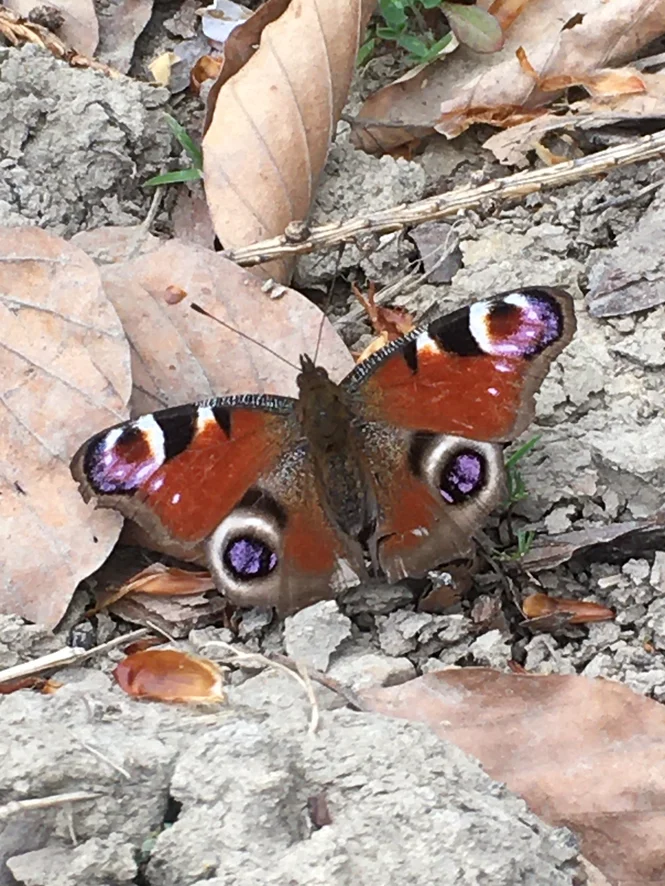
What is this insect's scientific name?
Aglais io
